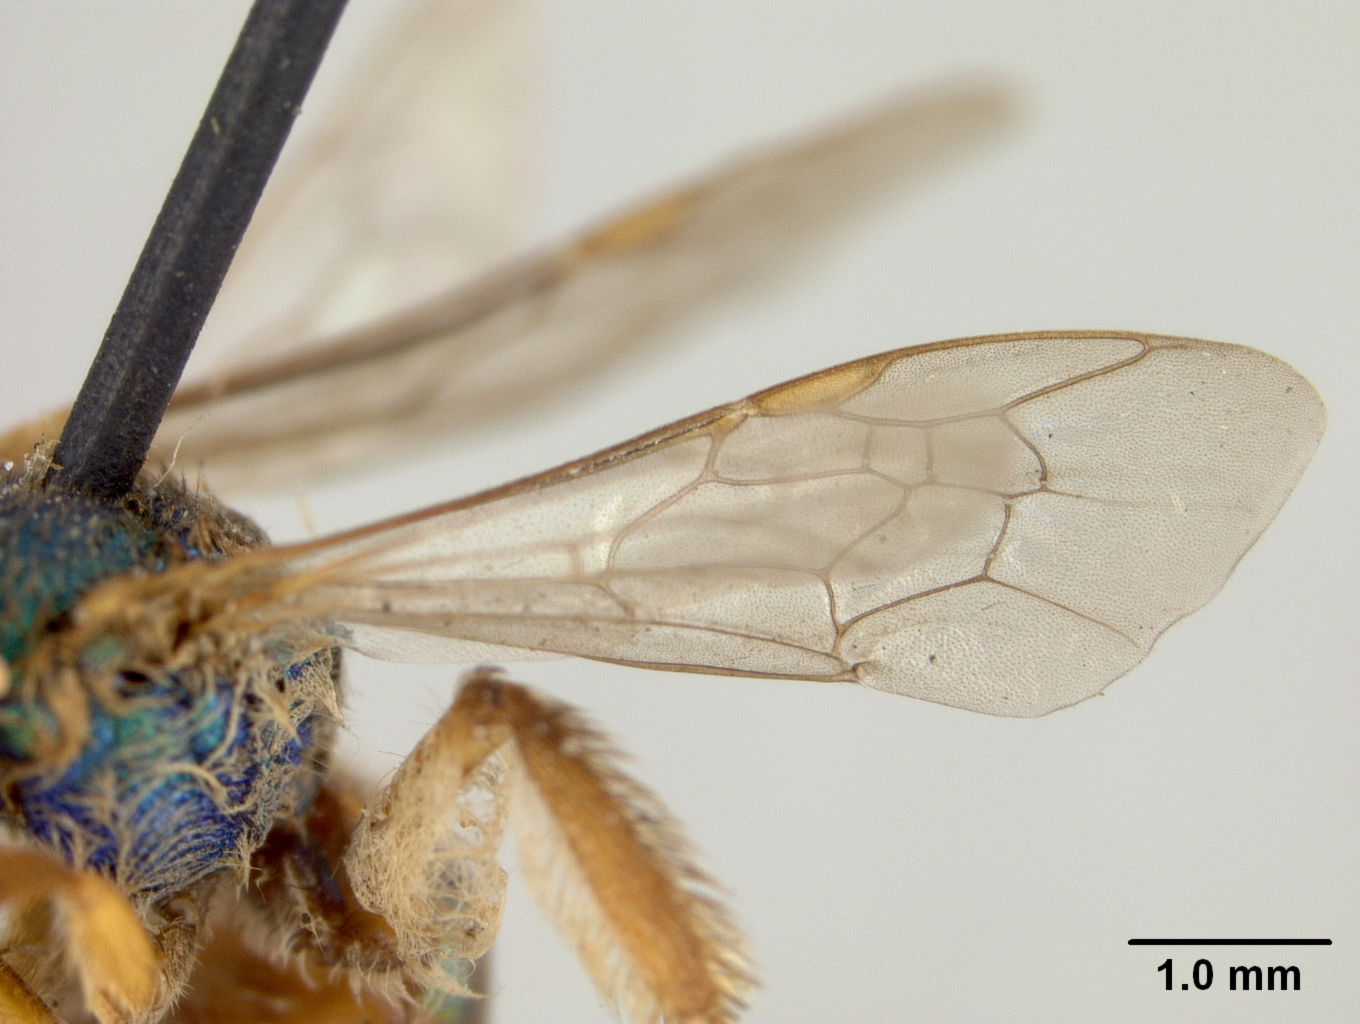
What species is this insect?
Agapostemon viequesensis
